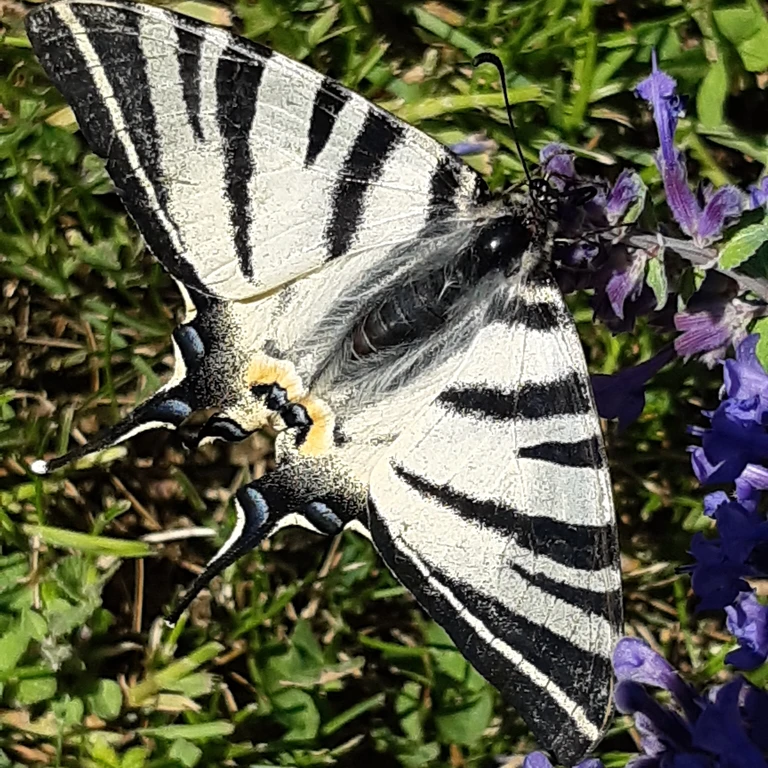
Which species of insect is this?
Iphiclides podalirius
